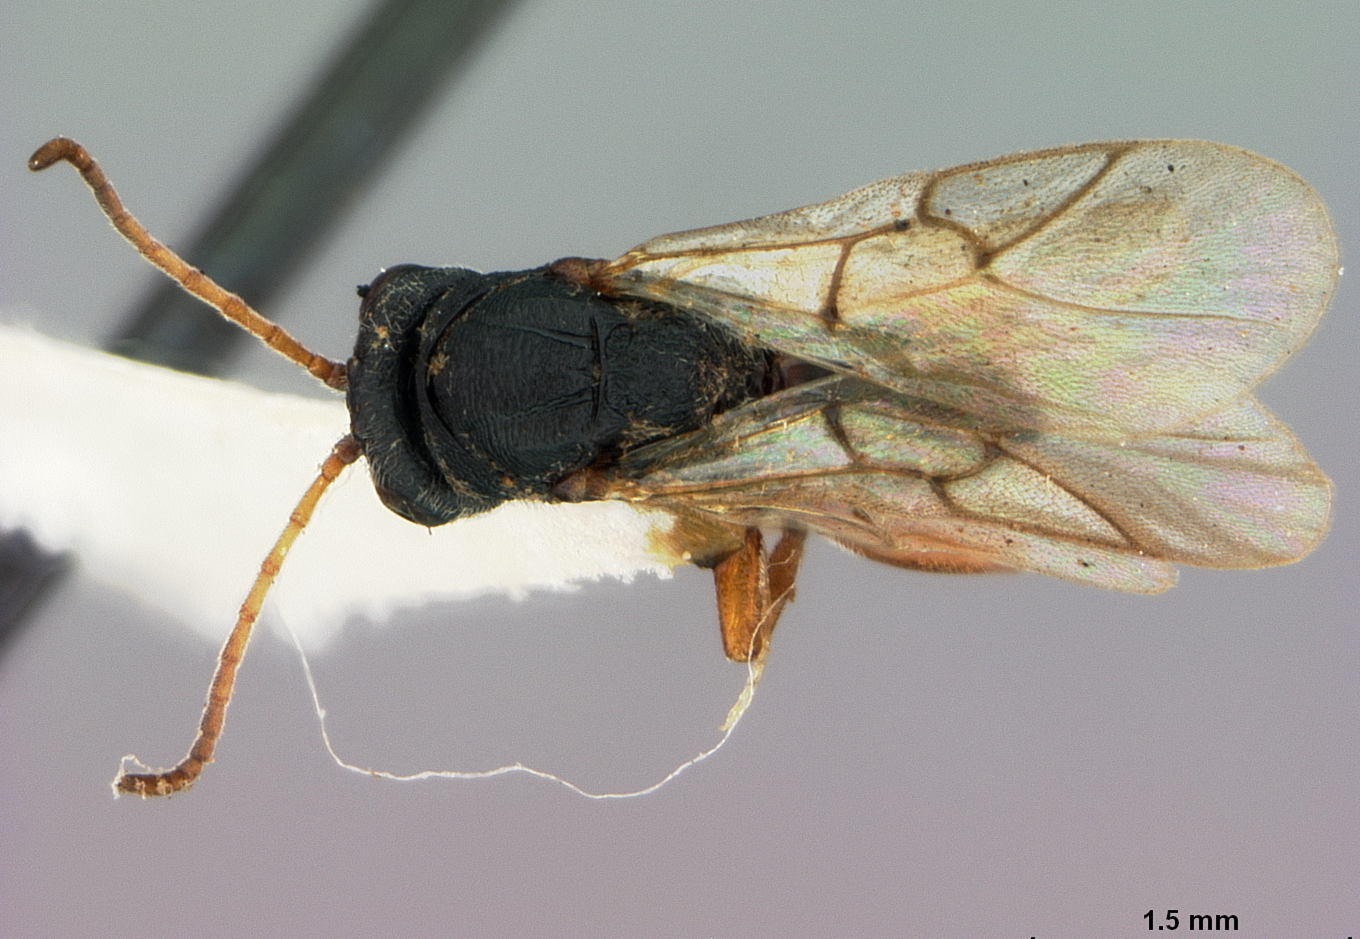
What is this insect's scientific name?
Euceroptres maritimus
